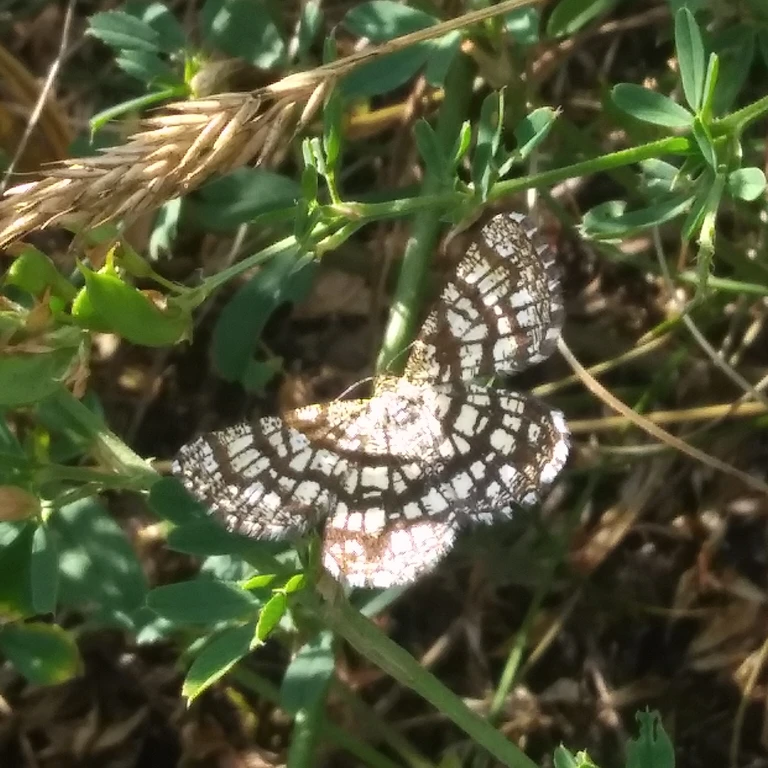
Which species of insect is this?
Chiasmia clathrata
